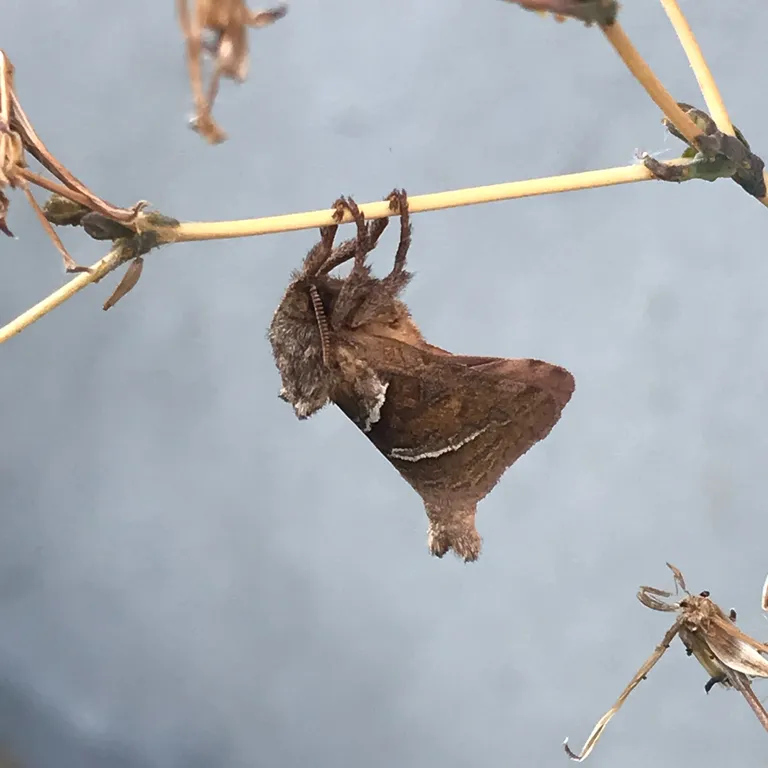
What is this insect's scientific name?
Triodia sylvina
